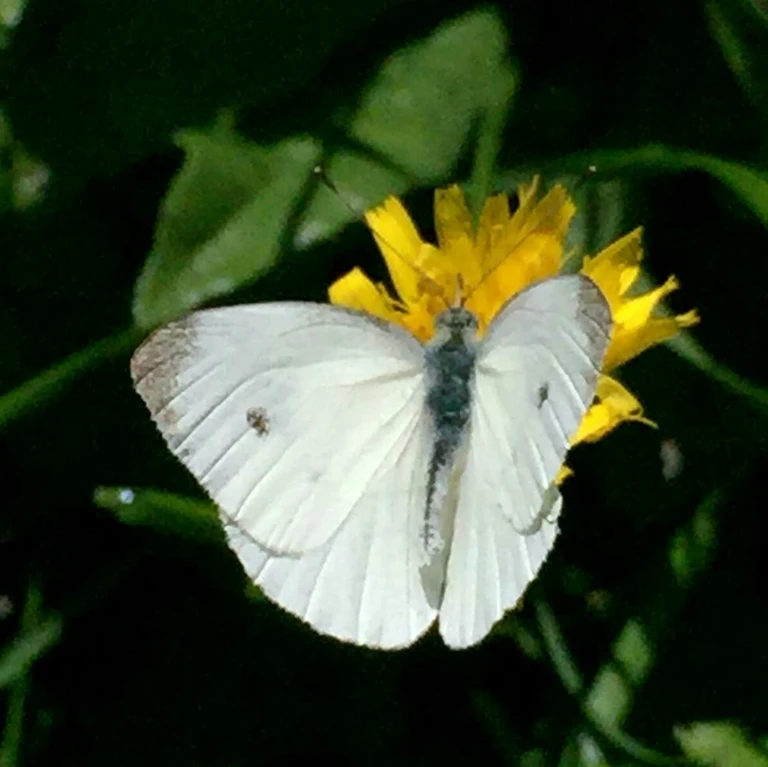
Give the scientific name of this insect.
Pieris rapae
